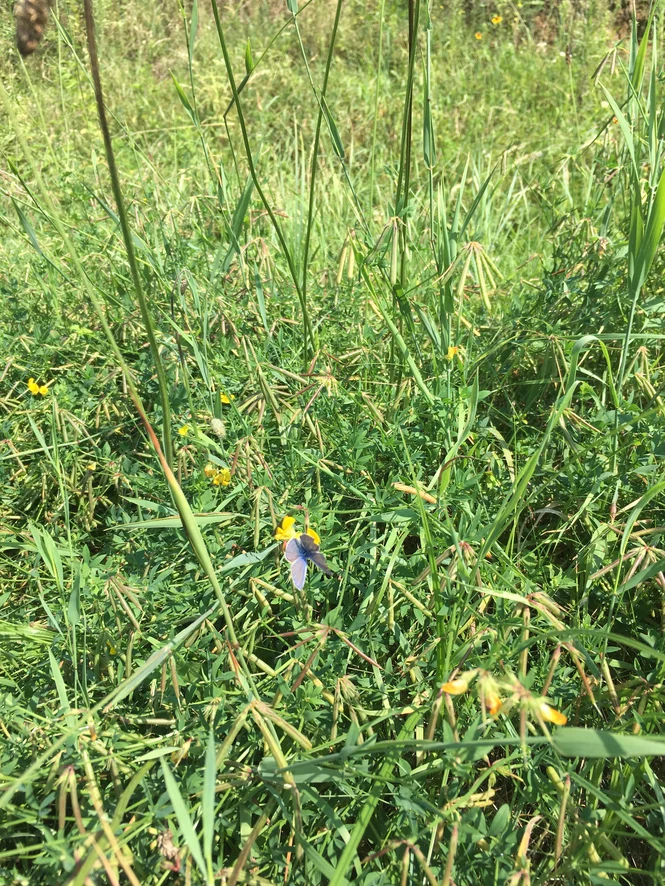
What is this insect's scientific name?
Polyommatus icarus
